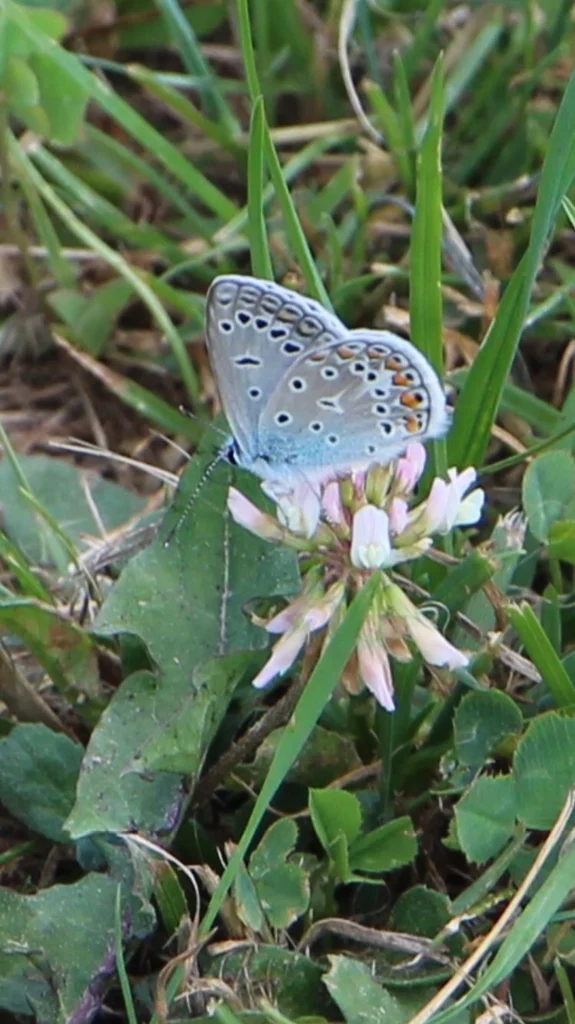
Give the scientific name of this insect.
Polyommatus icarus
